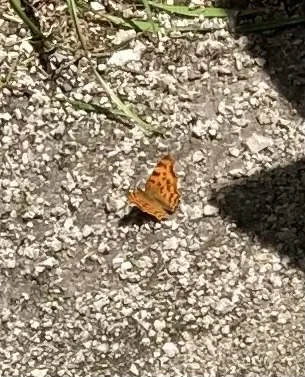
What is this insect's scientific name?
Polygonia c-album
